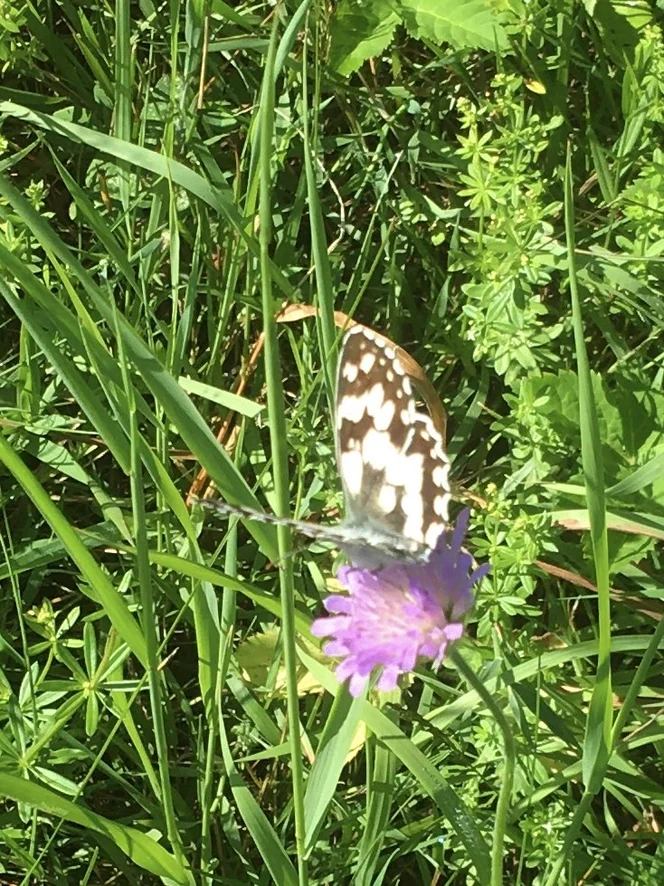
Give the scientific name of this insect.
Melanargia galathea
